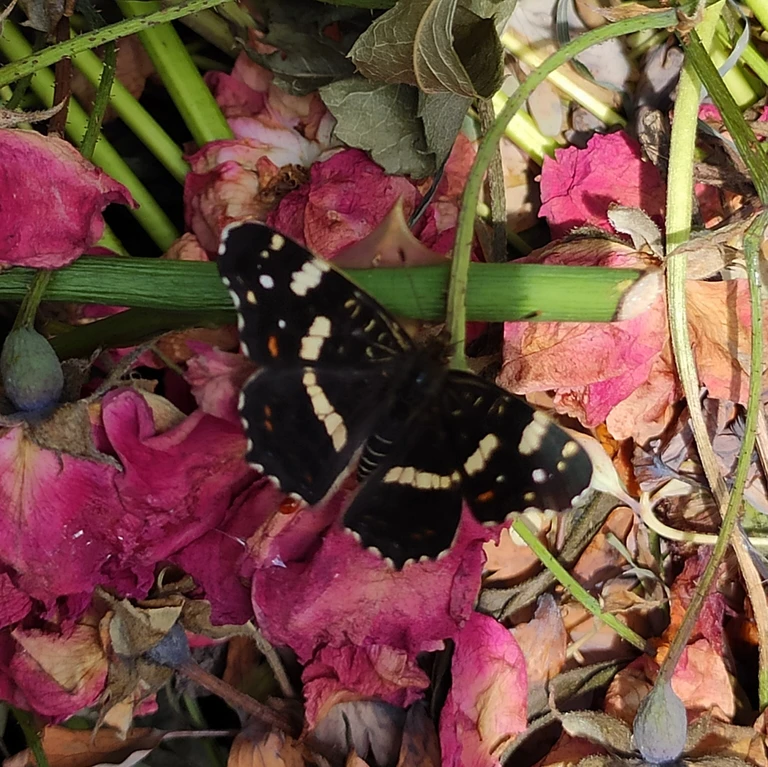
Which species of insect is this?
Araschnia levana
